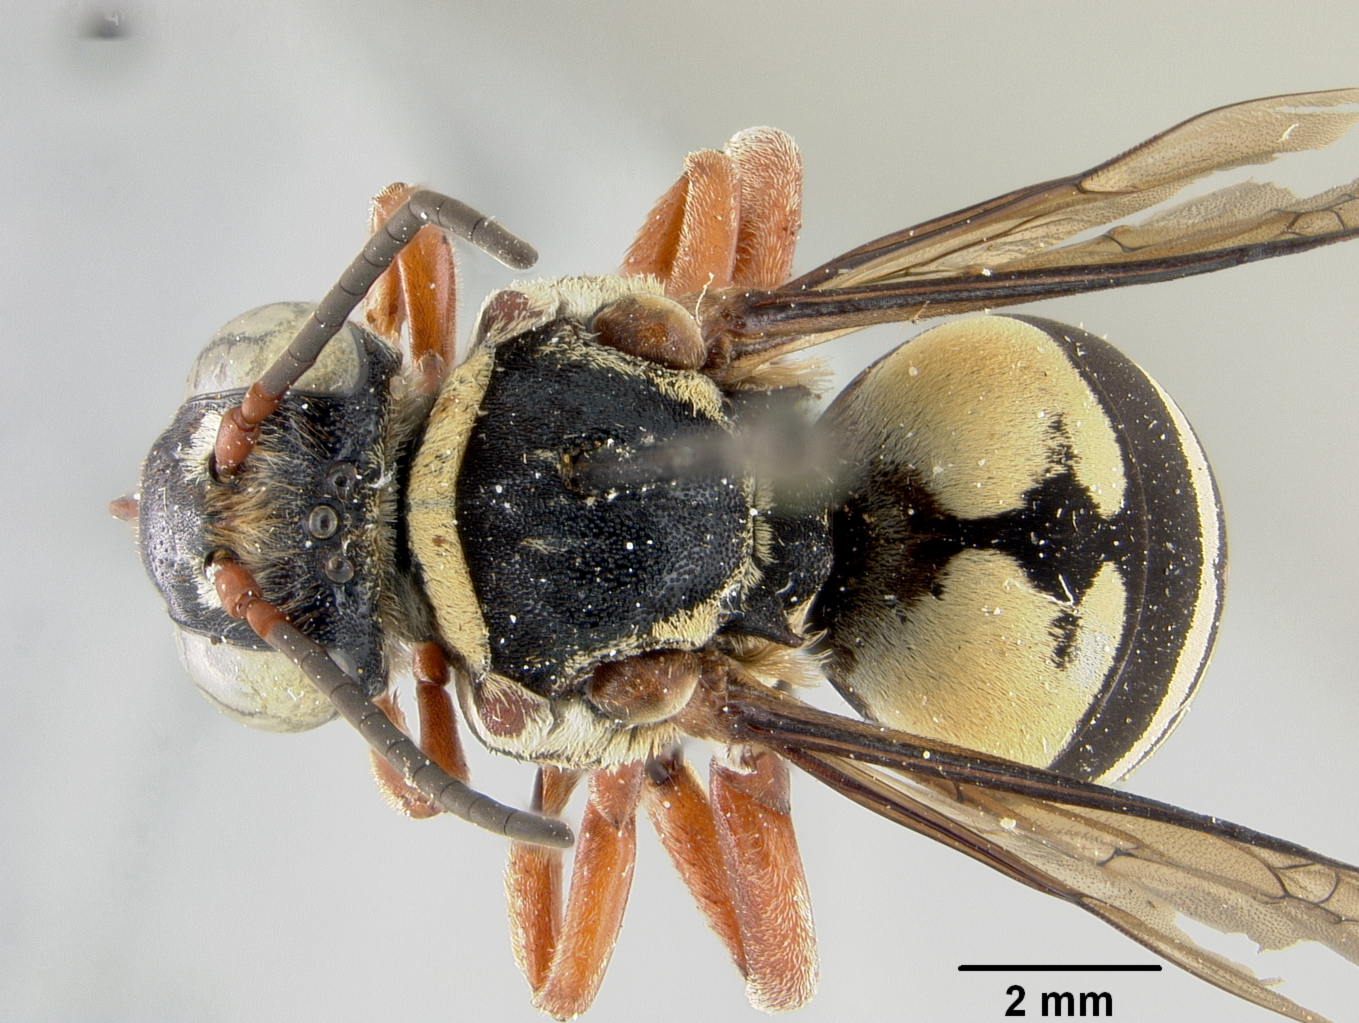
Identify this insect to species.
Triepeolus quadrifasciatus
